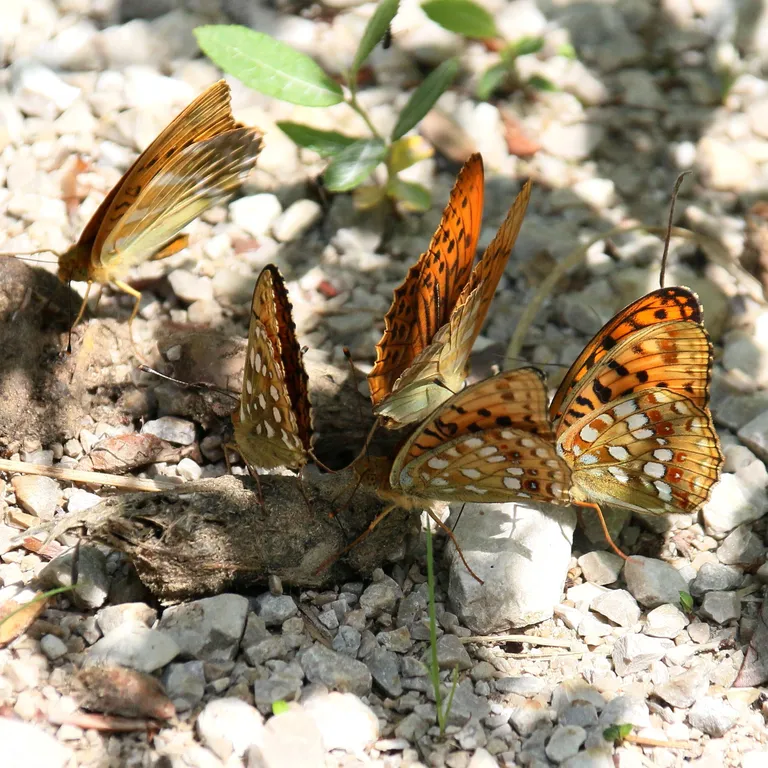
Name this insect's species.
Fabriciana adippe
